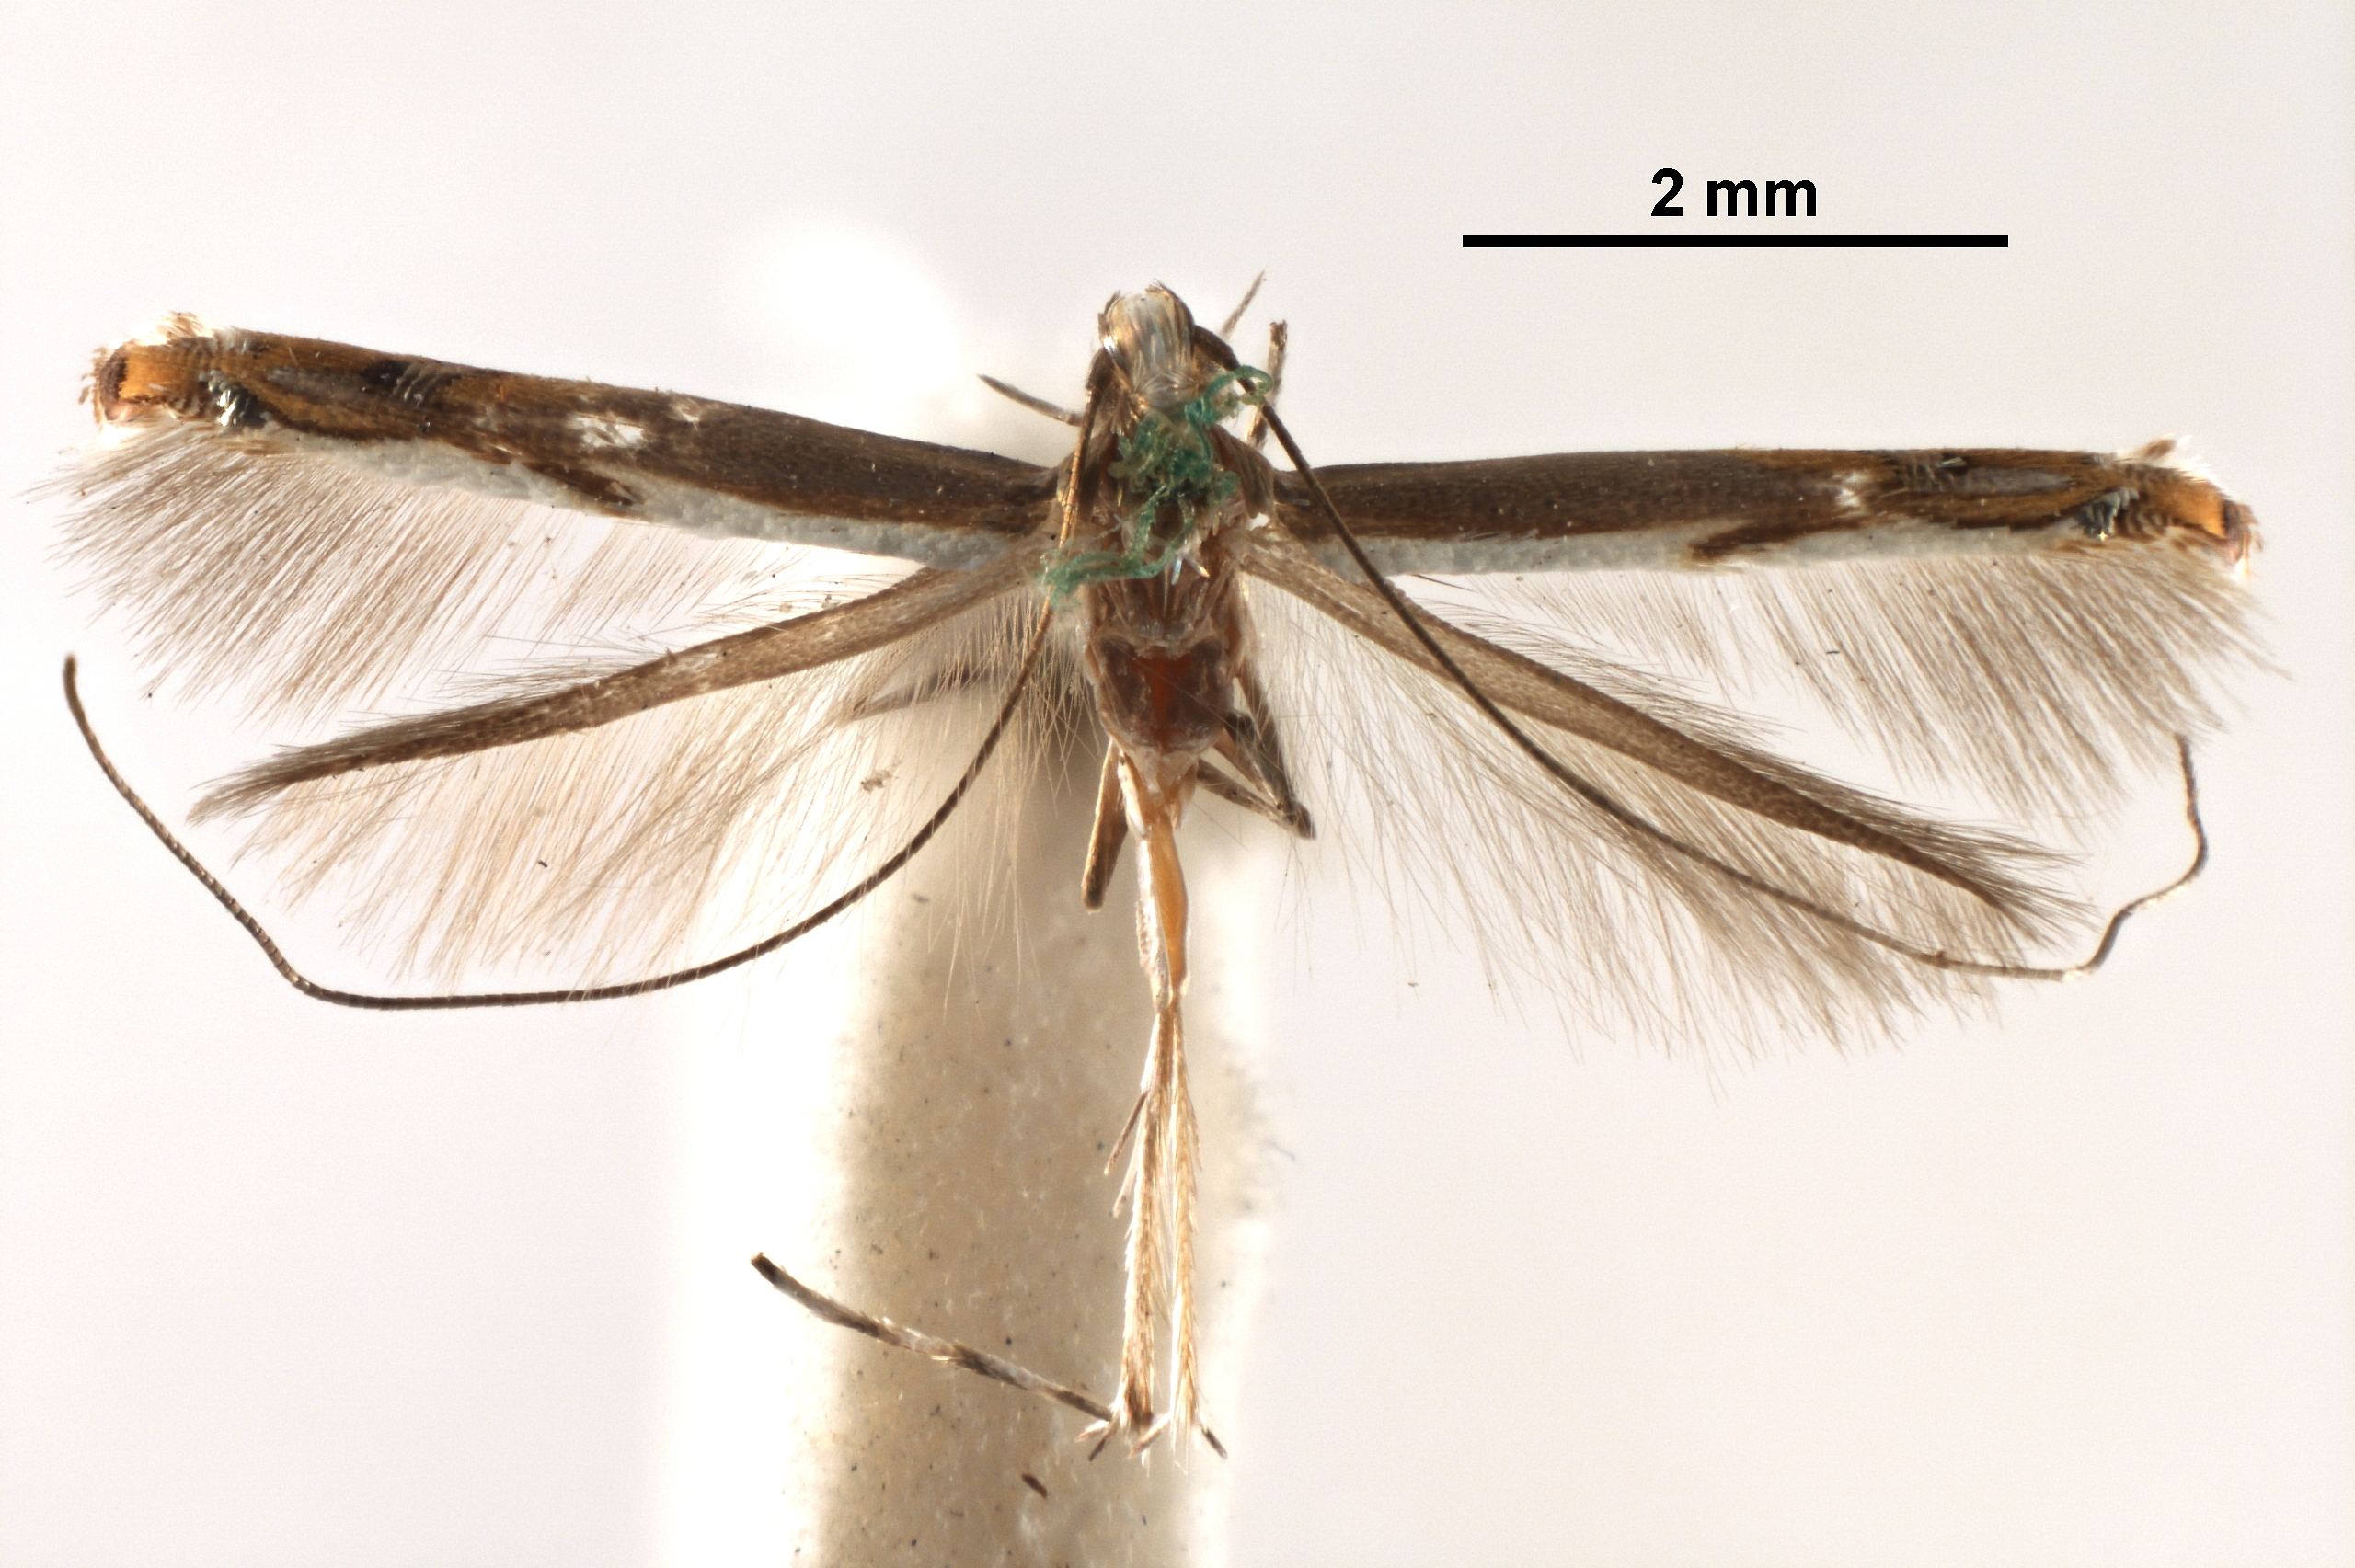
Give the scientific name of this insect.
Acrocercops gemmans
